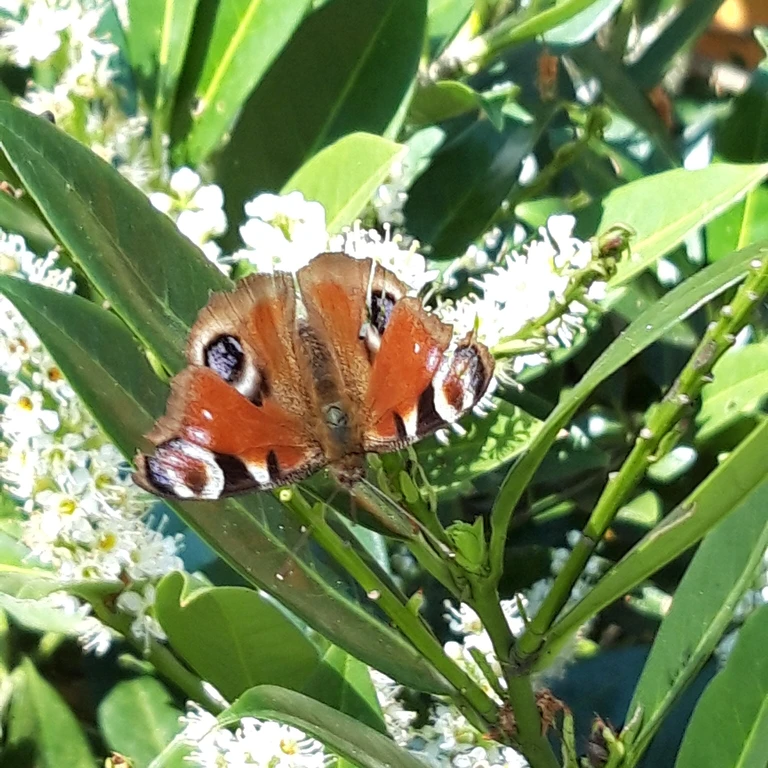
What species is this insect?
Aglais io
